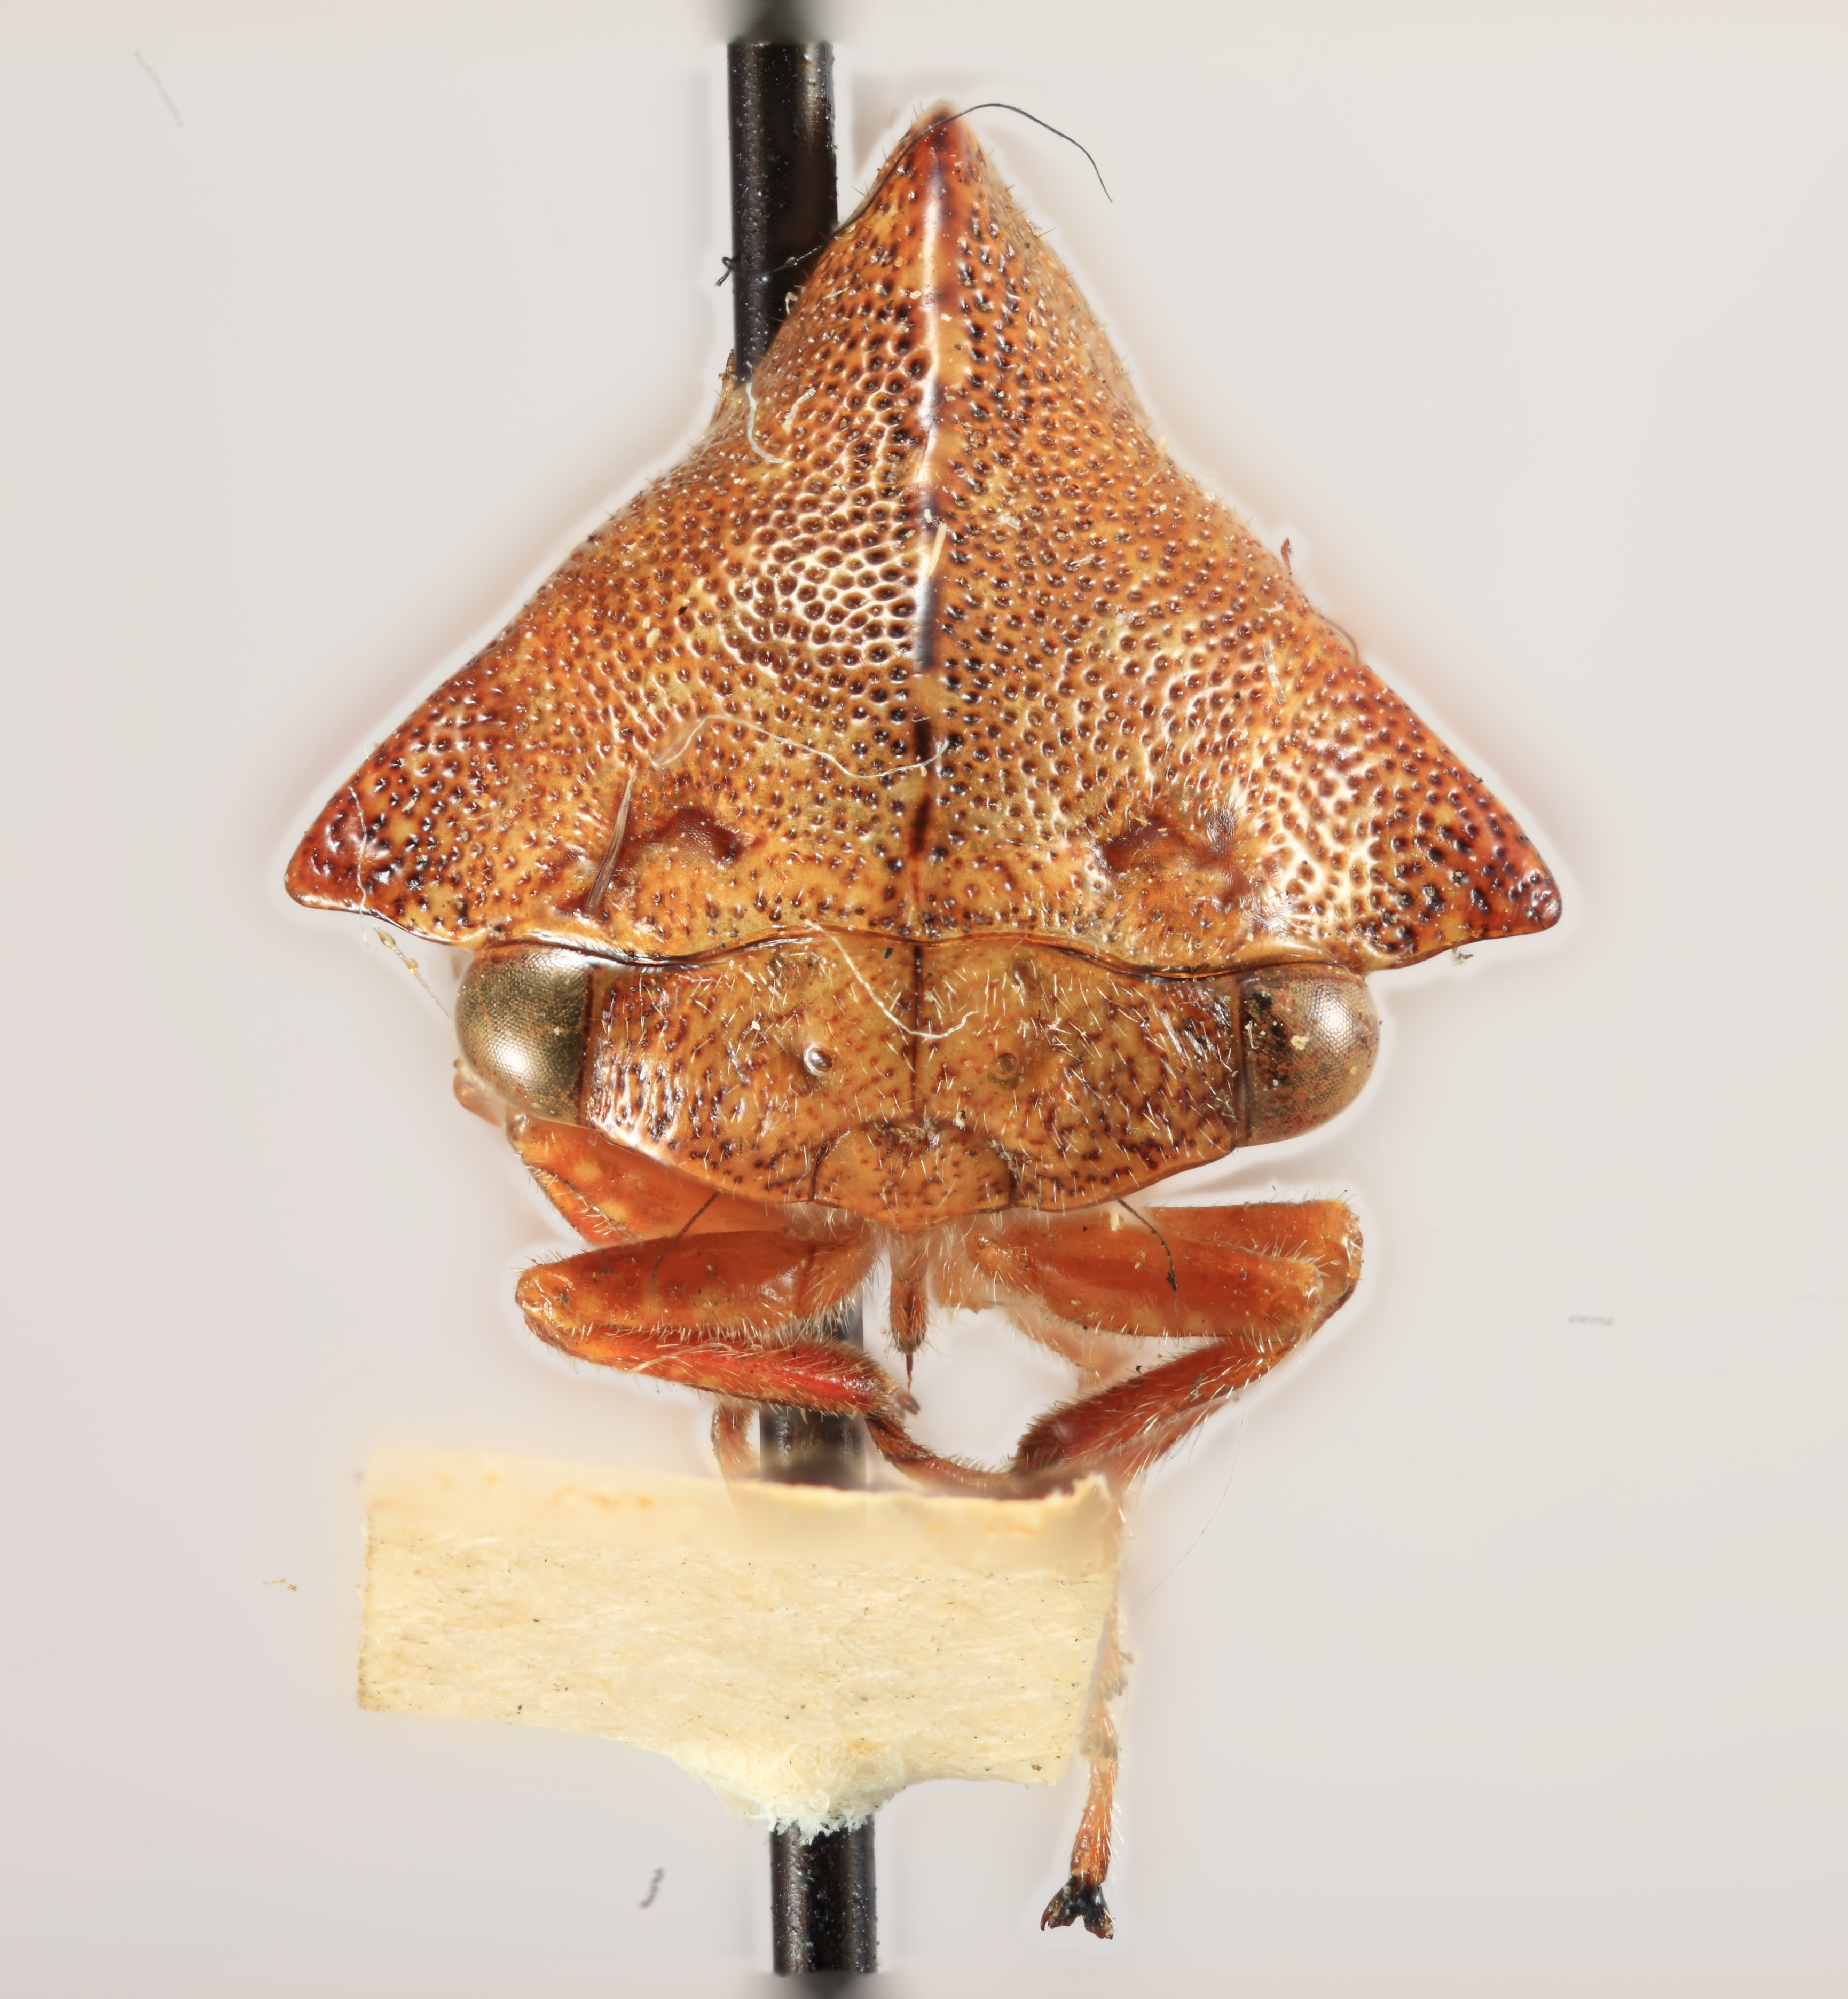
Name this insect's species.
Palonica deserta
